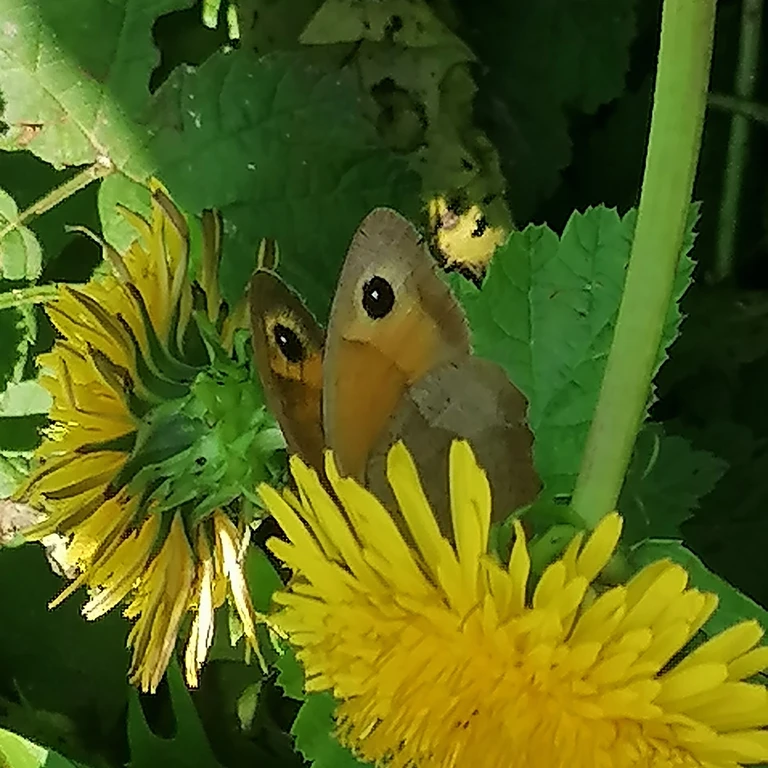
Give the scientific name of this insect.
Maniola jurtina
